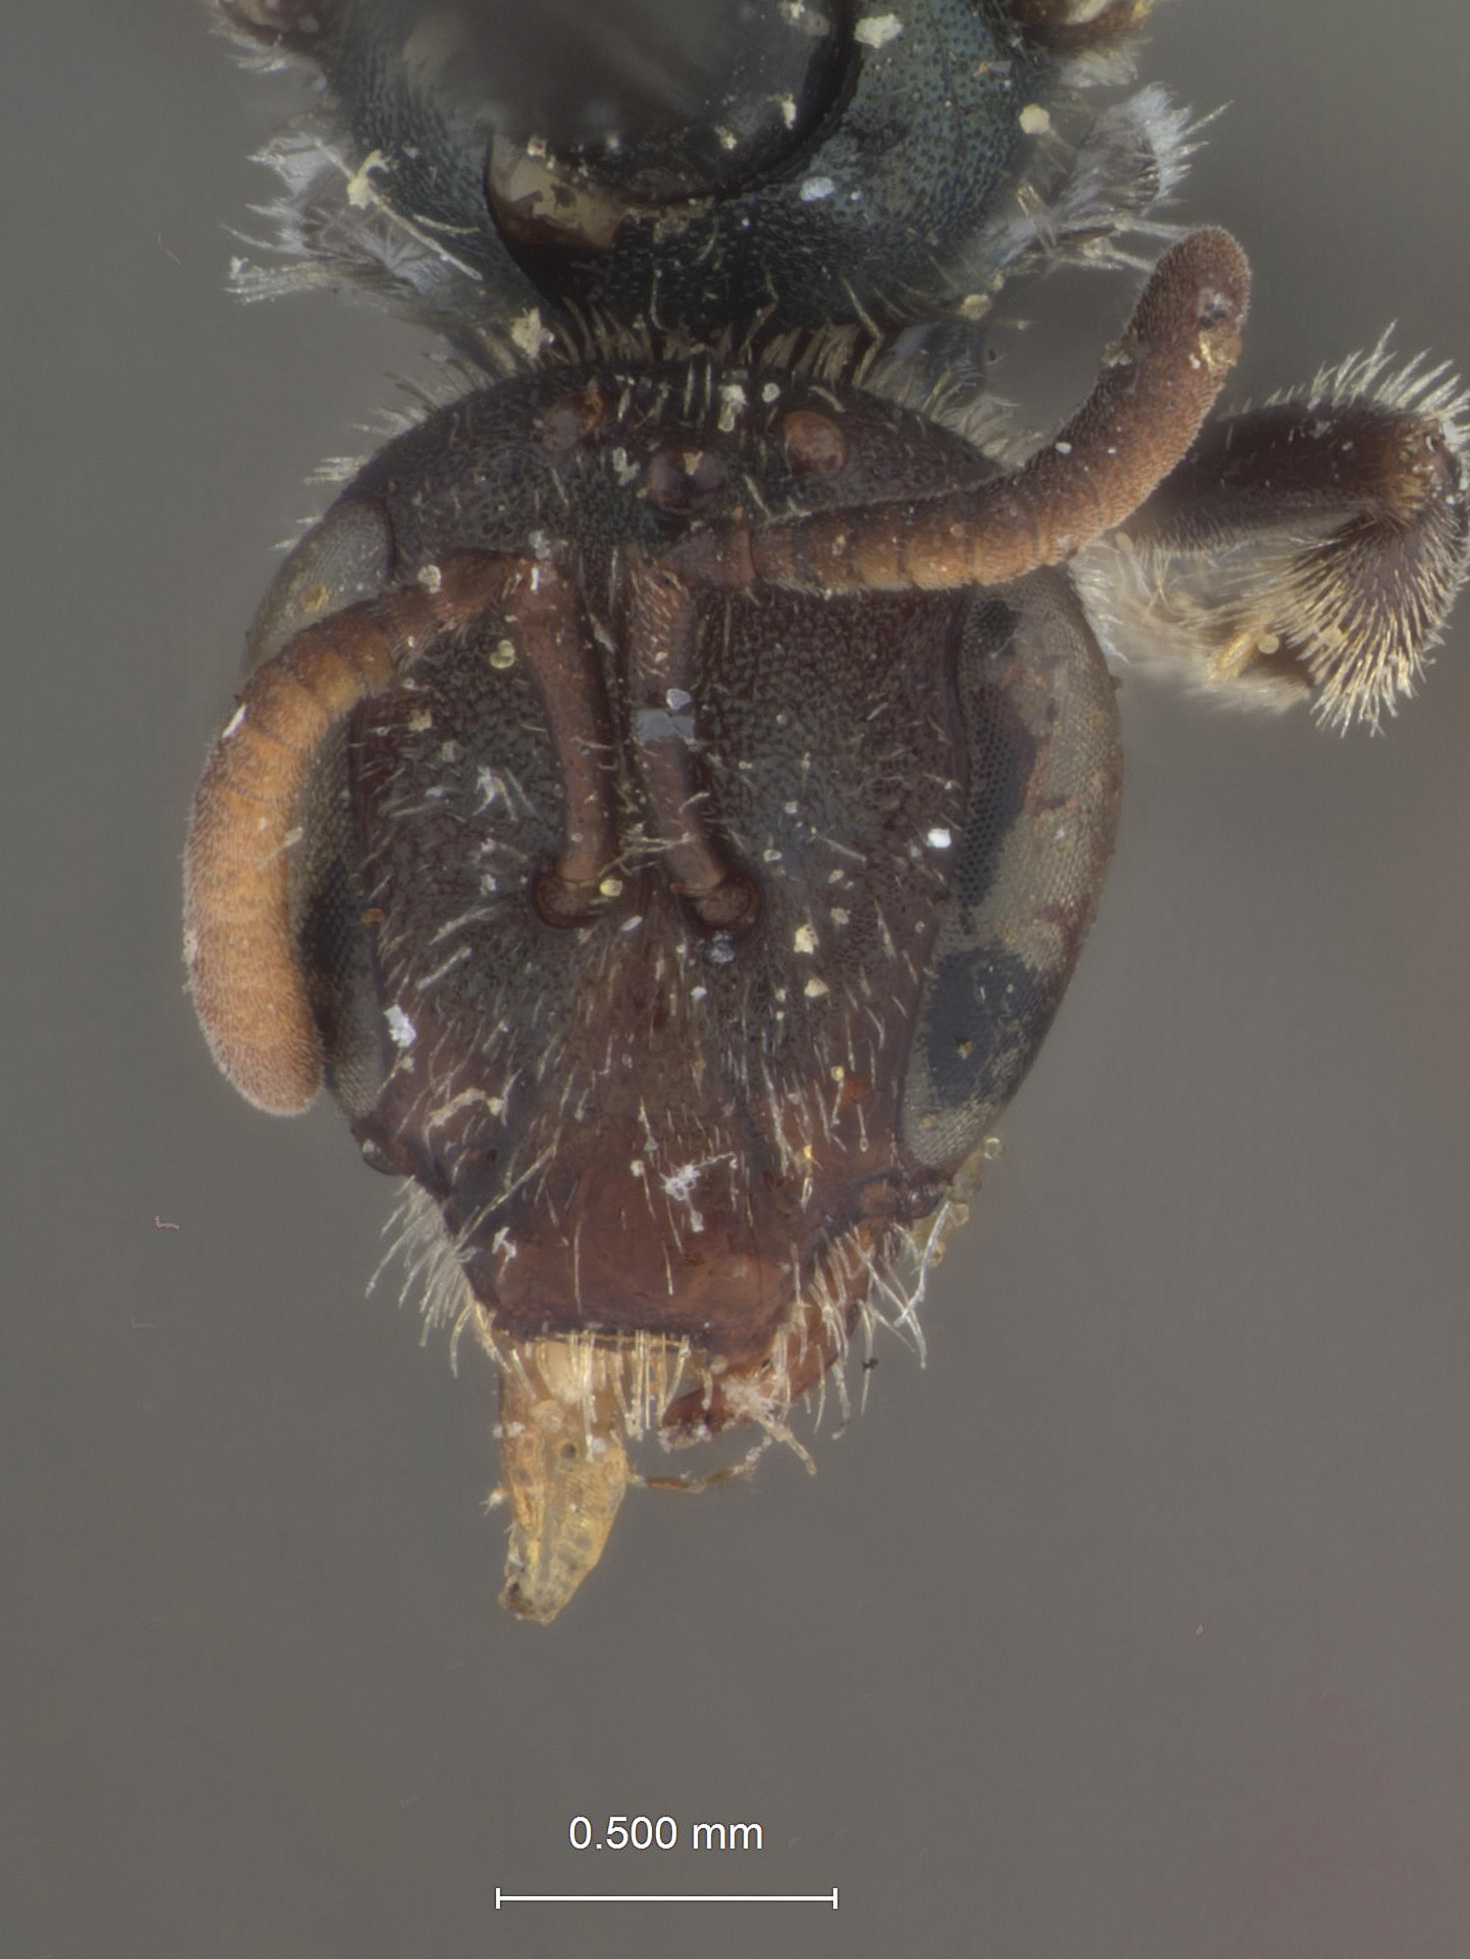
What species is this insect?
Halictus pavoninus
